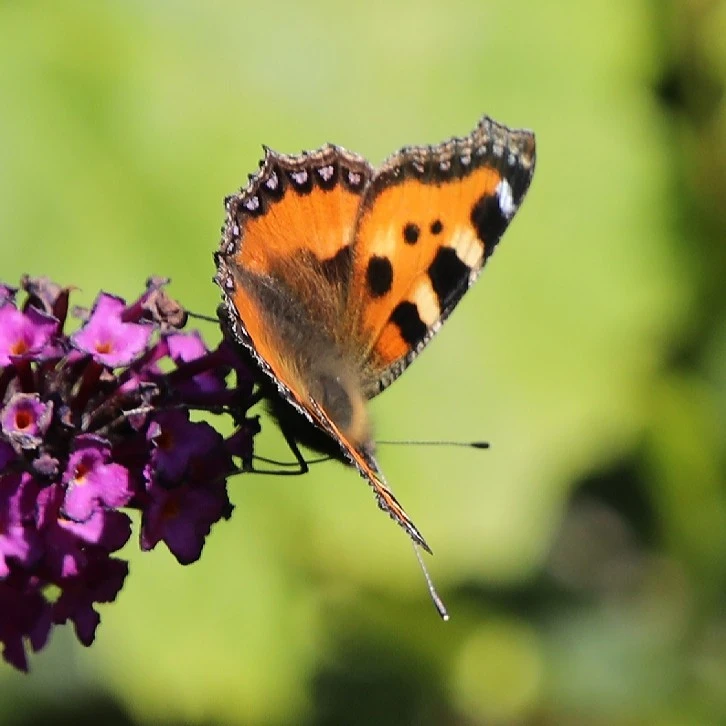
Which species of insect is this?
Aglais urticae
